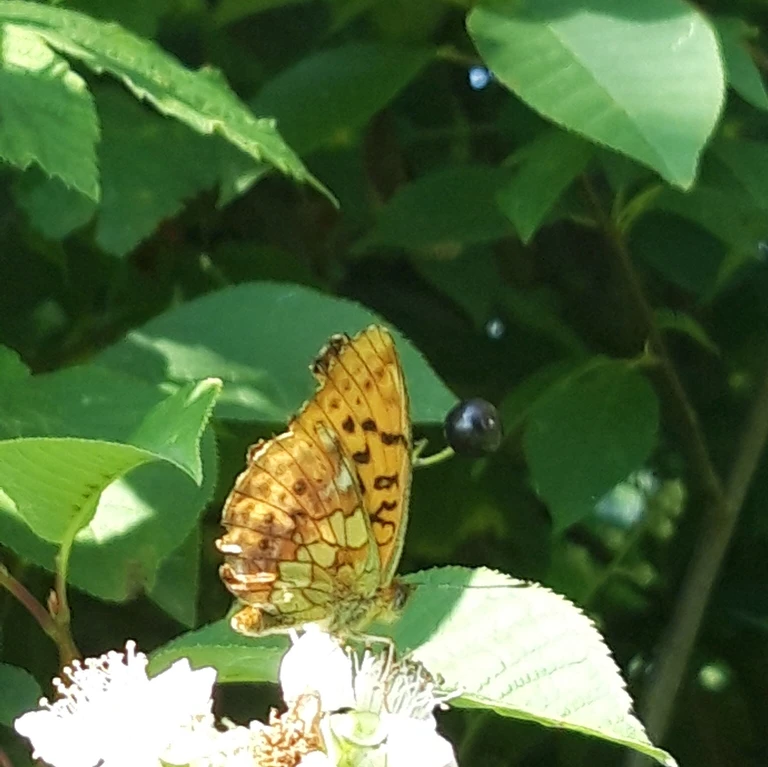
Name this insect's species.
Brenthis daphne
